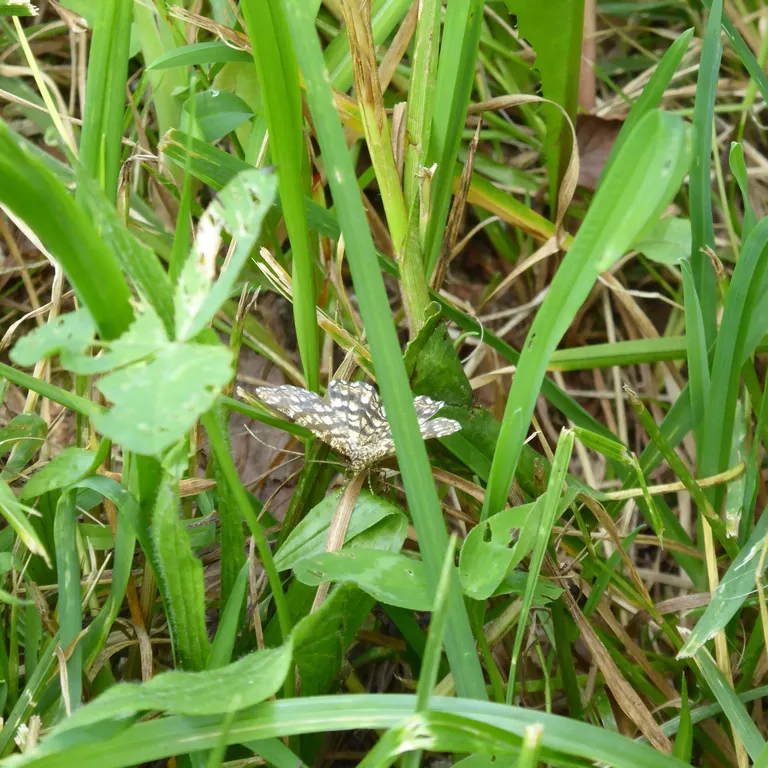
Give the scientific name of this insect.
Chiasmia clathrata
